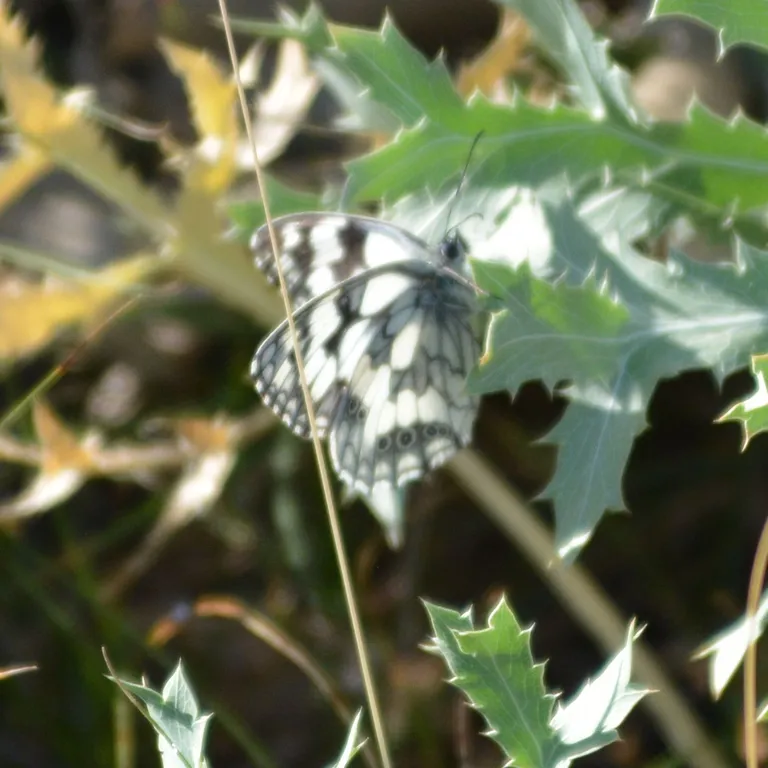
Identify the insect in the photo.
Melanargia galathea
